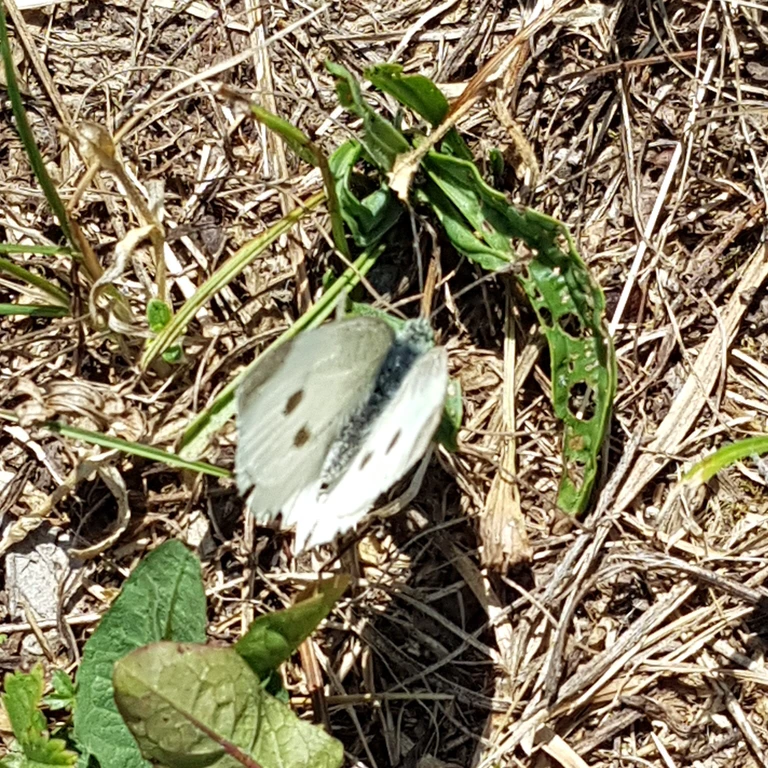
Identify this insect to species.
Pieris rapae
